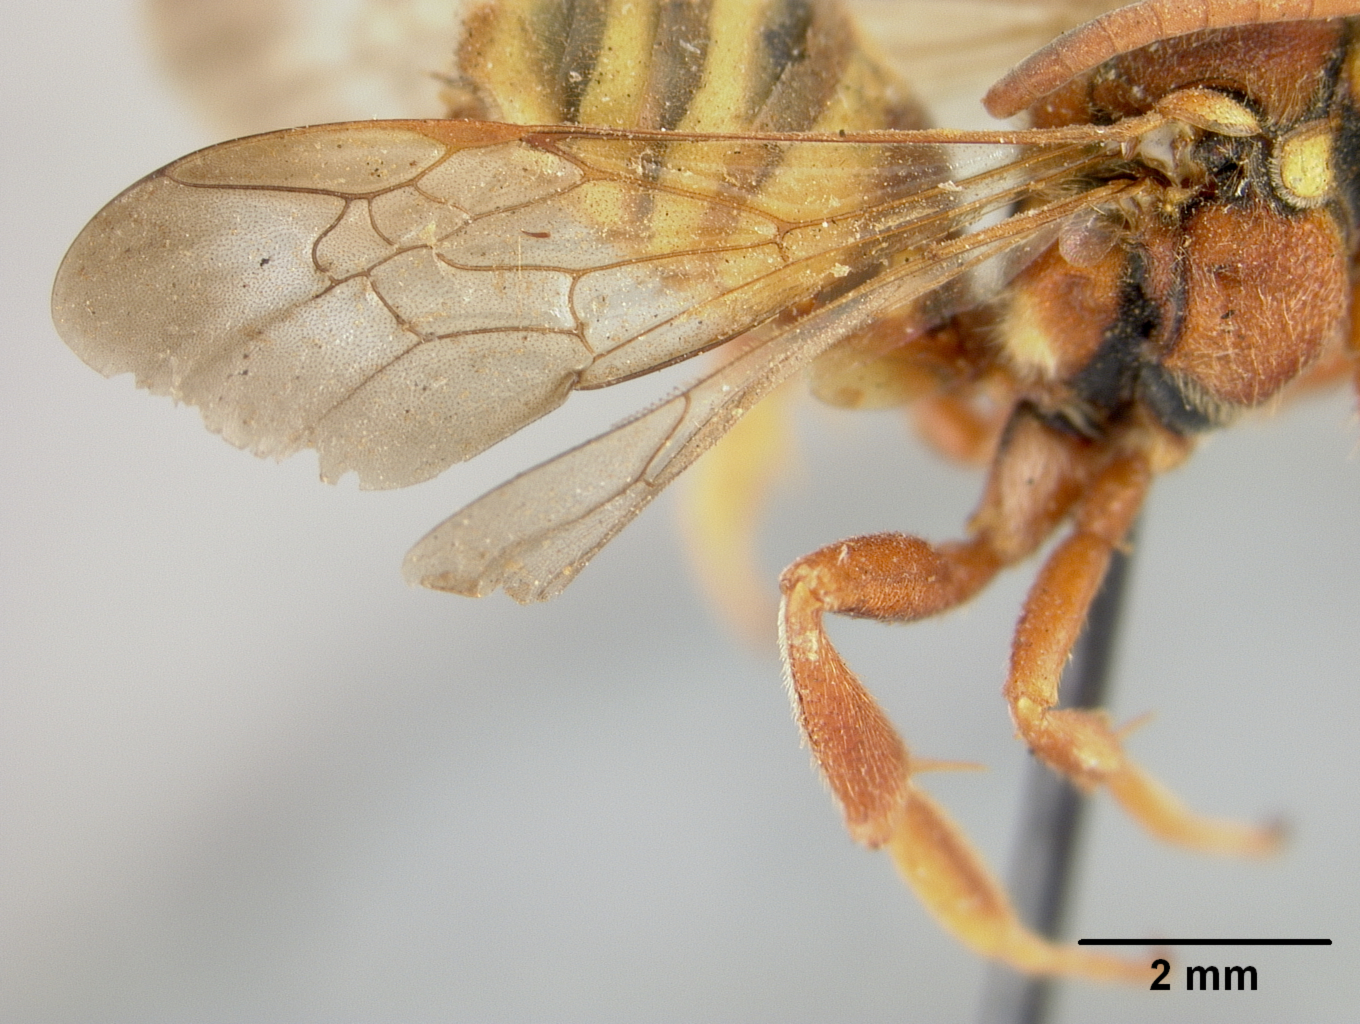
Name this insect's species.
Nomada crawfordi
